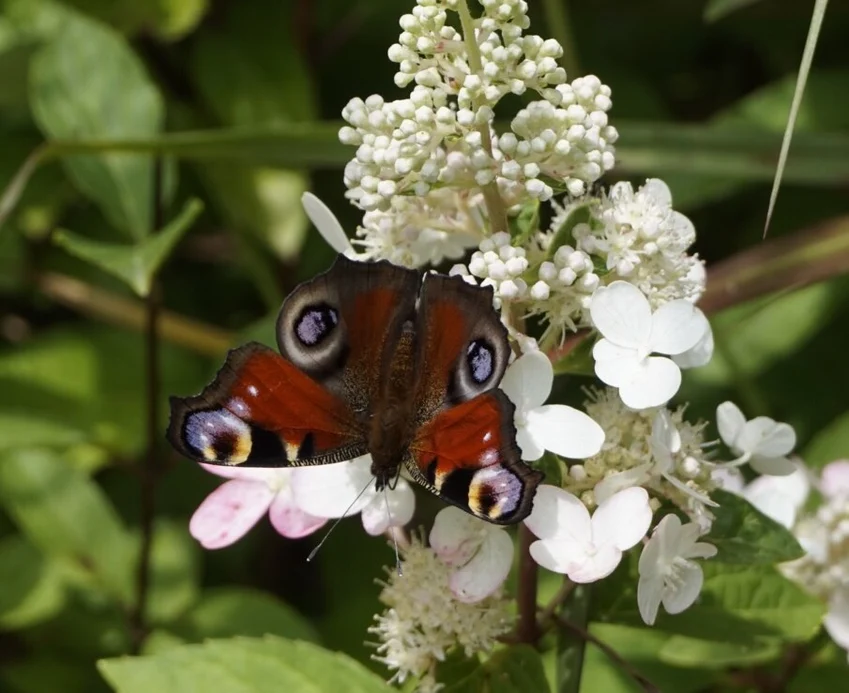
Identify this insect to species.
Aglais io
